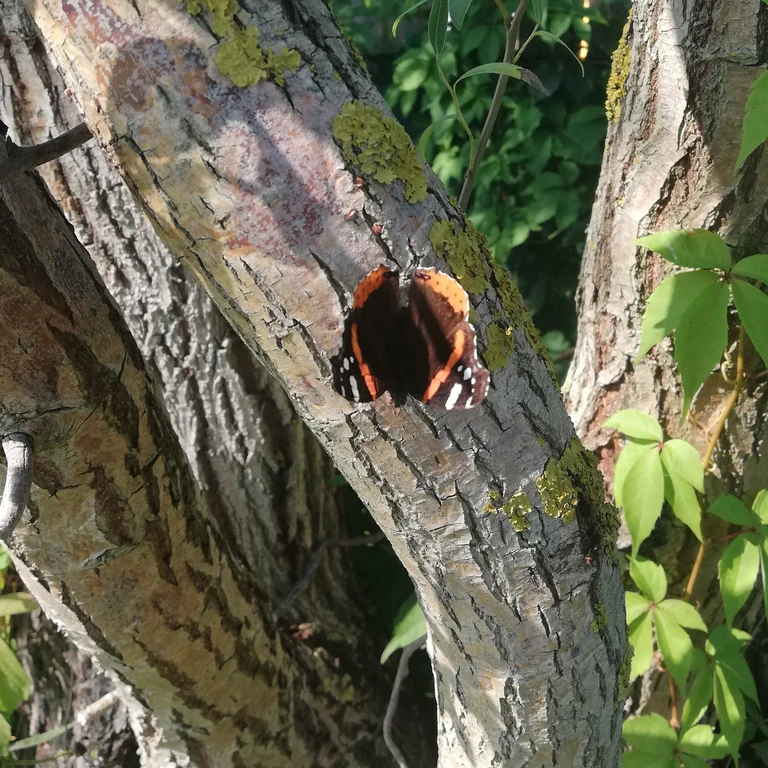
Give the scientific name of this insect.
Vanessa atalanta
